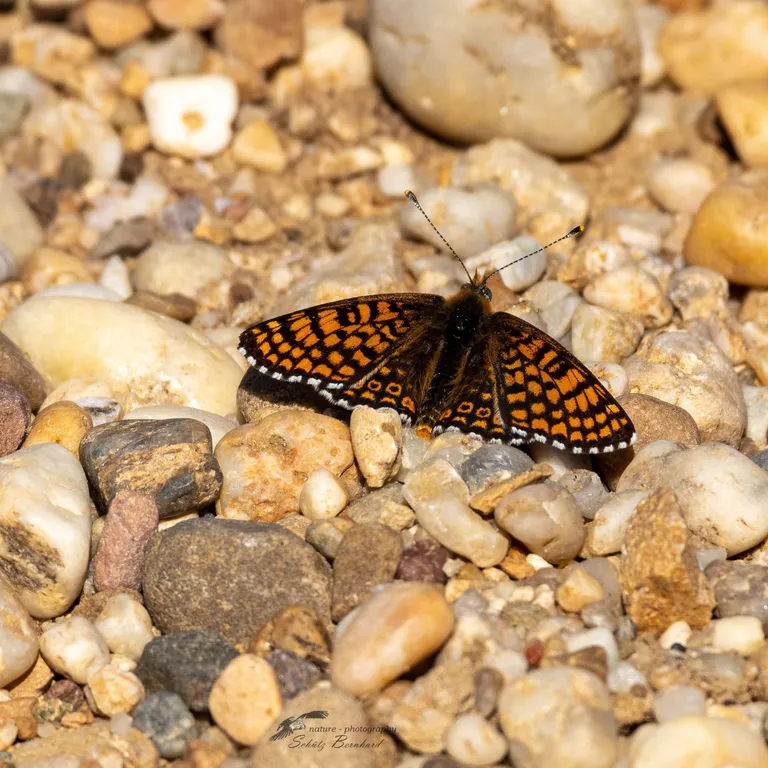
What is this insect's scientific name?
Melitaea cinxia
